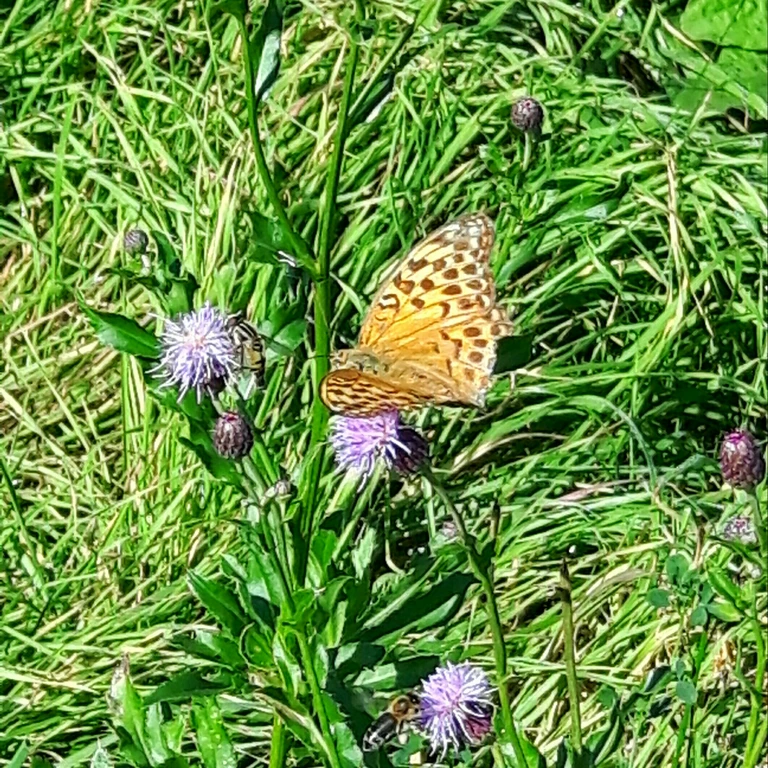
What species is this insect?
Argynnis paphia
